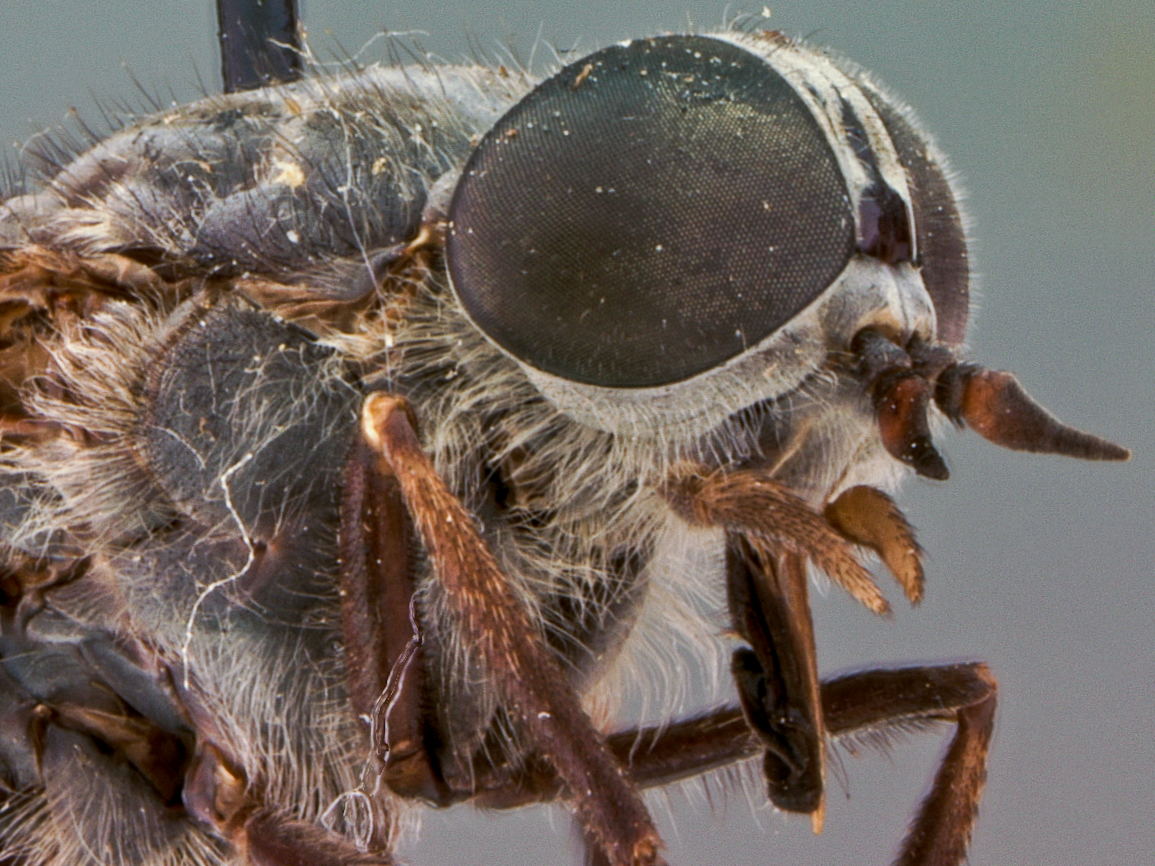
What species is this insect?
Hybomitra sexfasciata (also Tabanus sexfasciatus)
